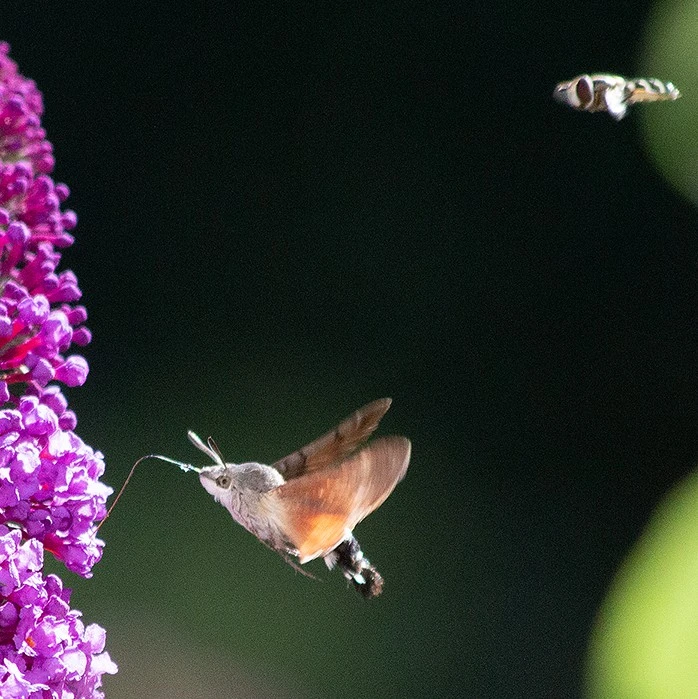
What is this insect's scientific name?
Macroglossum stellatarum
